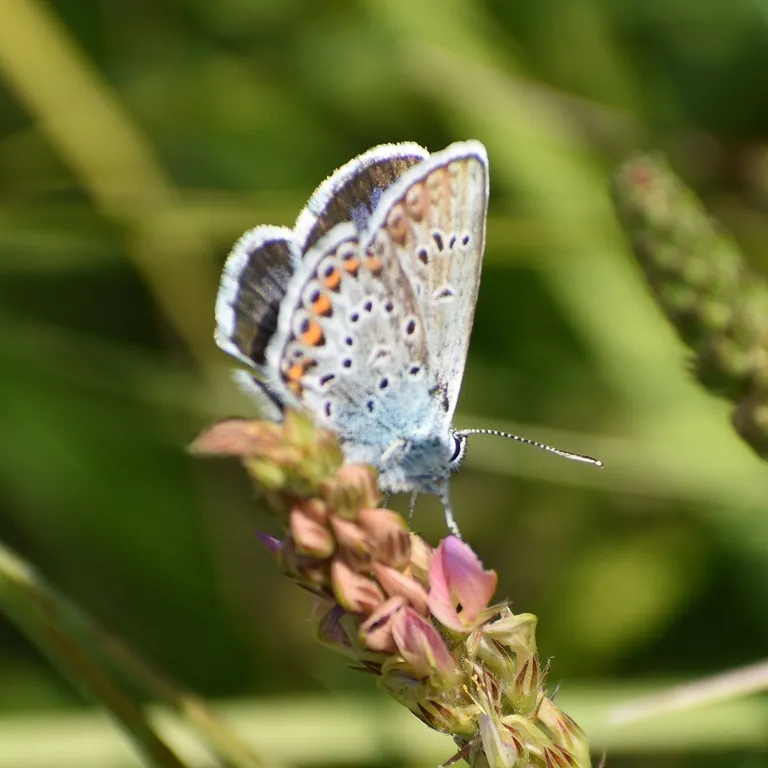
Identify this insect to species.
Plebejus argus
